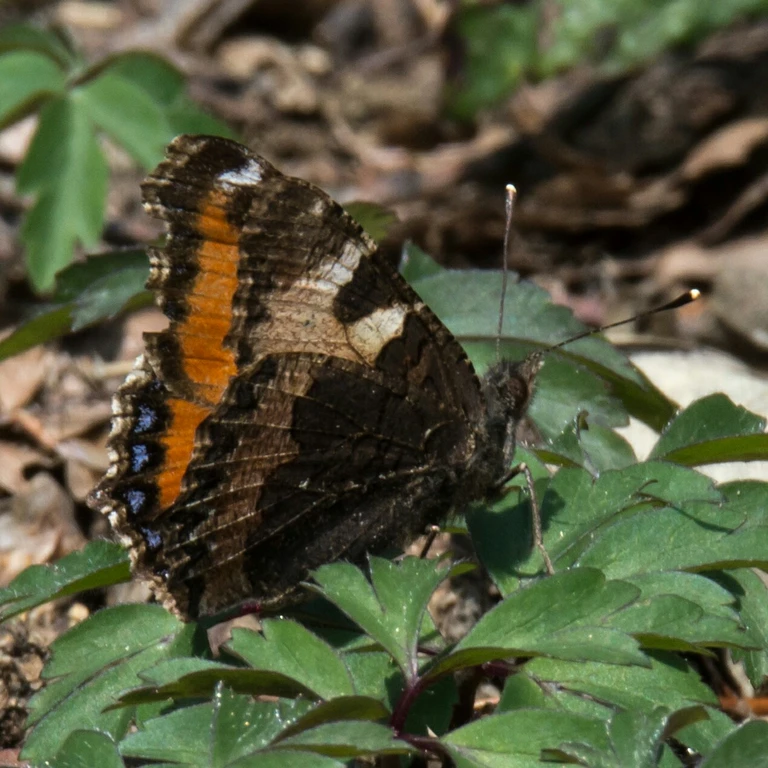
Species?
Aglais urticae
